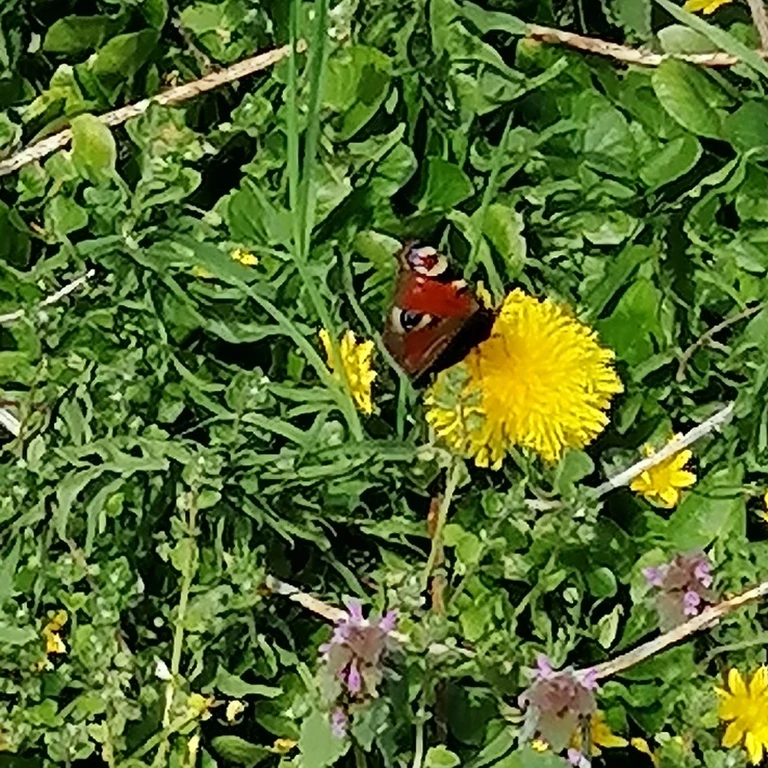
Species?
Aglais io
